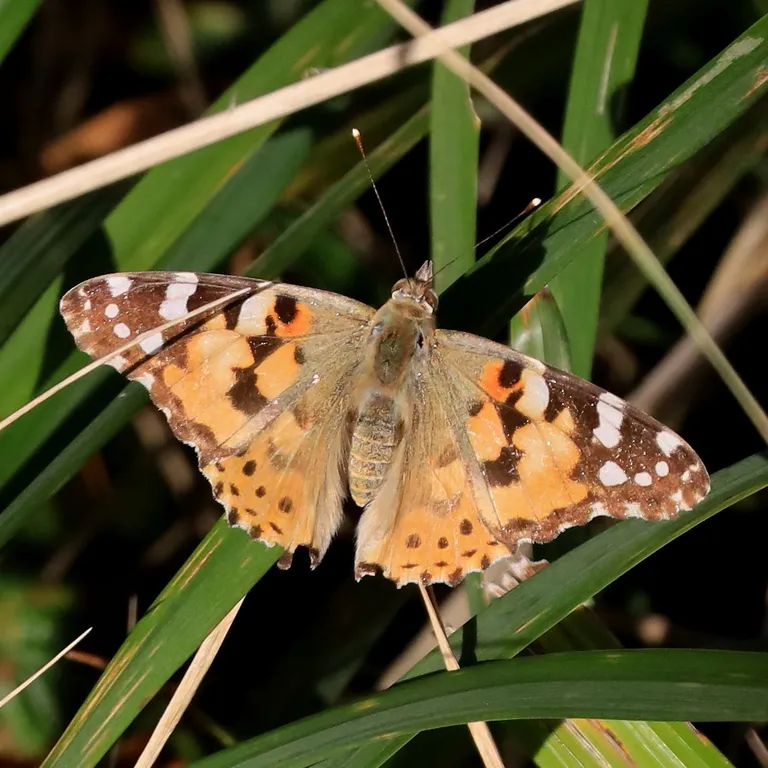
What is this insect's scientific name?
Vanessa cardui
